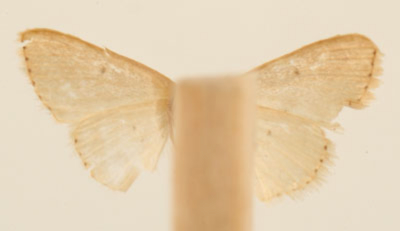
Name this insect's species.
Scopula laresaria
